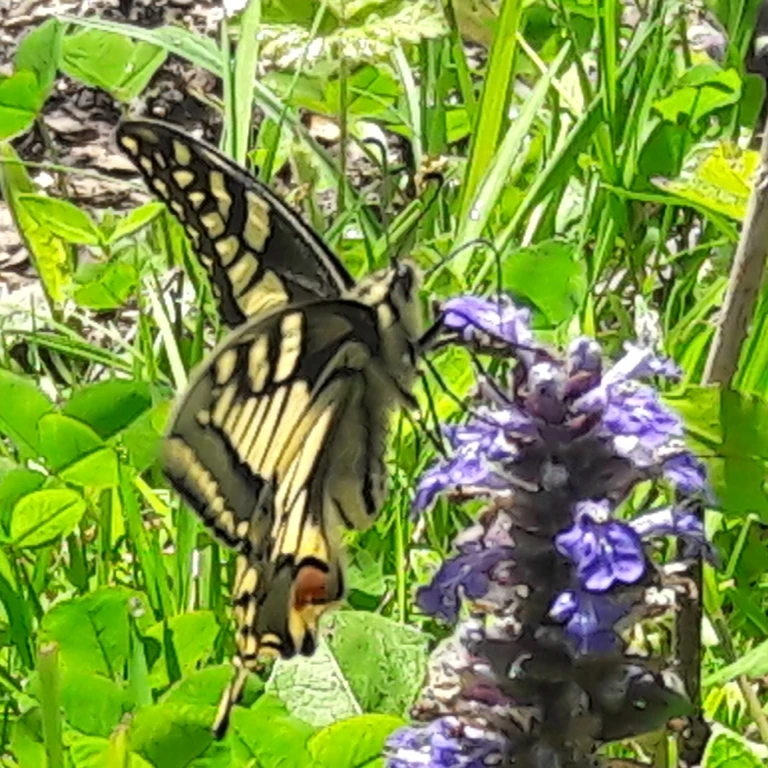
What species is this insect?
Papilio machaon
